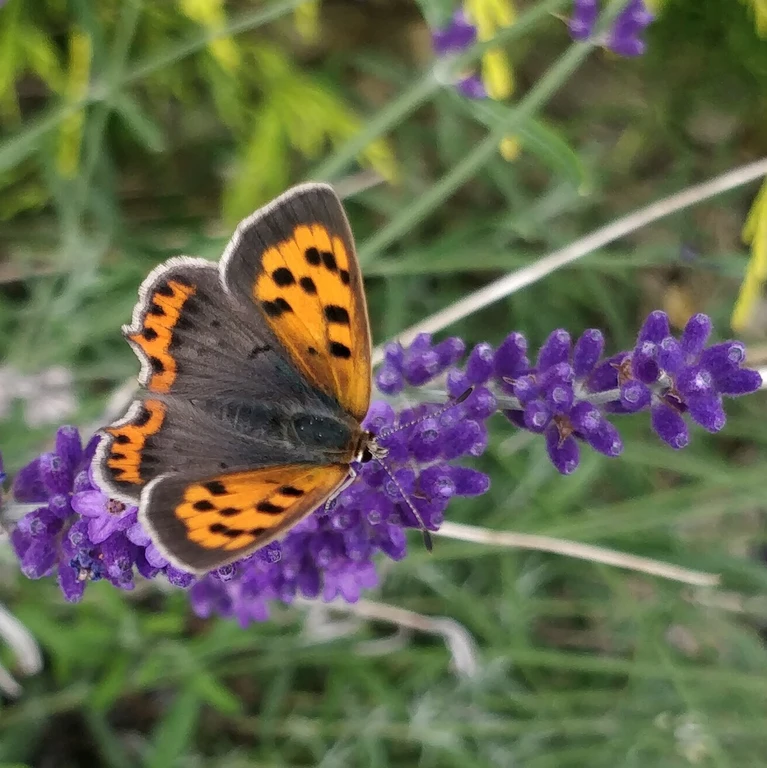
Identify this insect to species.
Lycaena phlaeas
